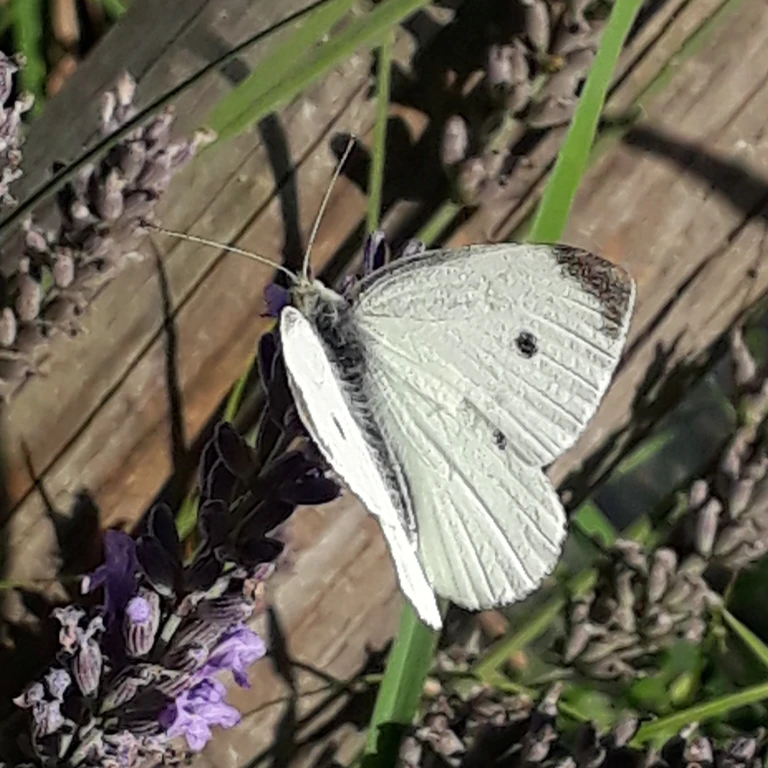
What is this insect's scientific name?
Pieris rapae
